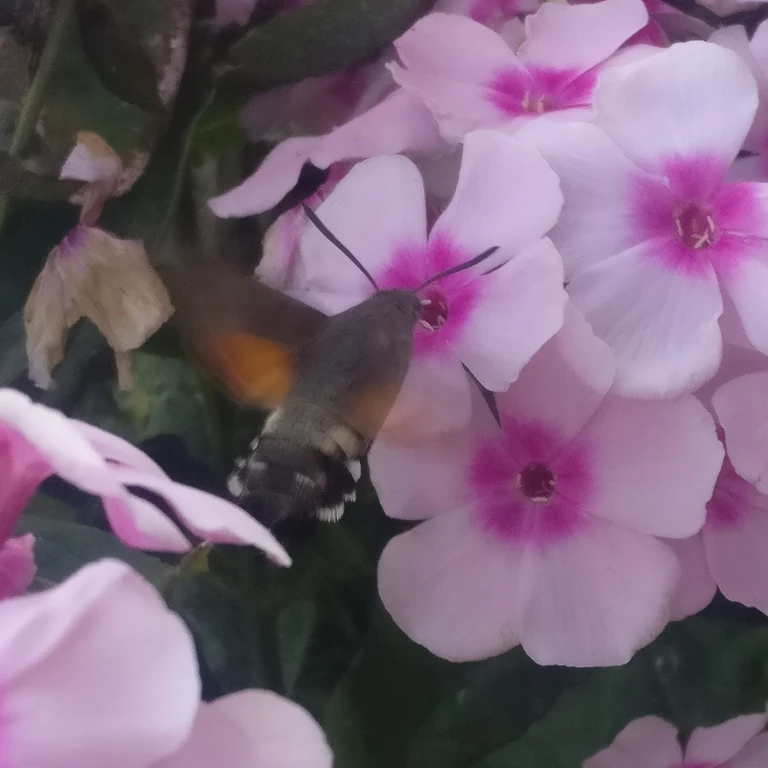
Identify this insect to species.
Macroglossum stellatarum
